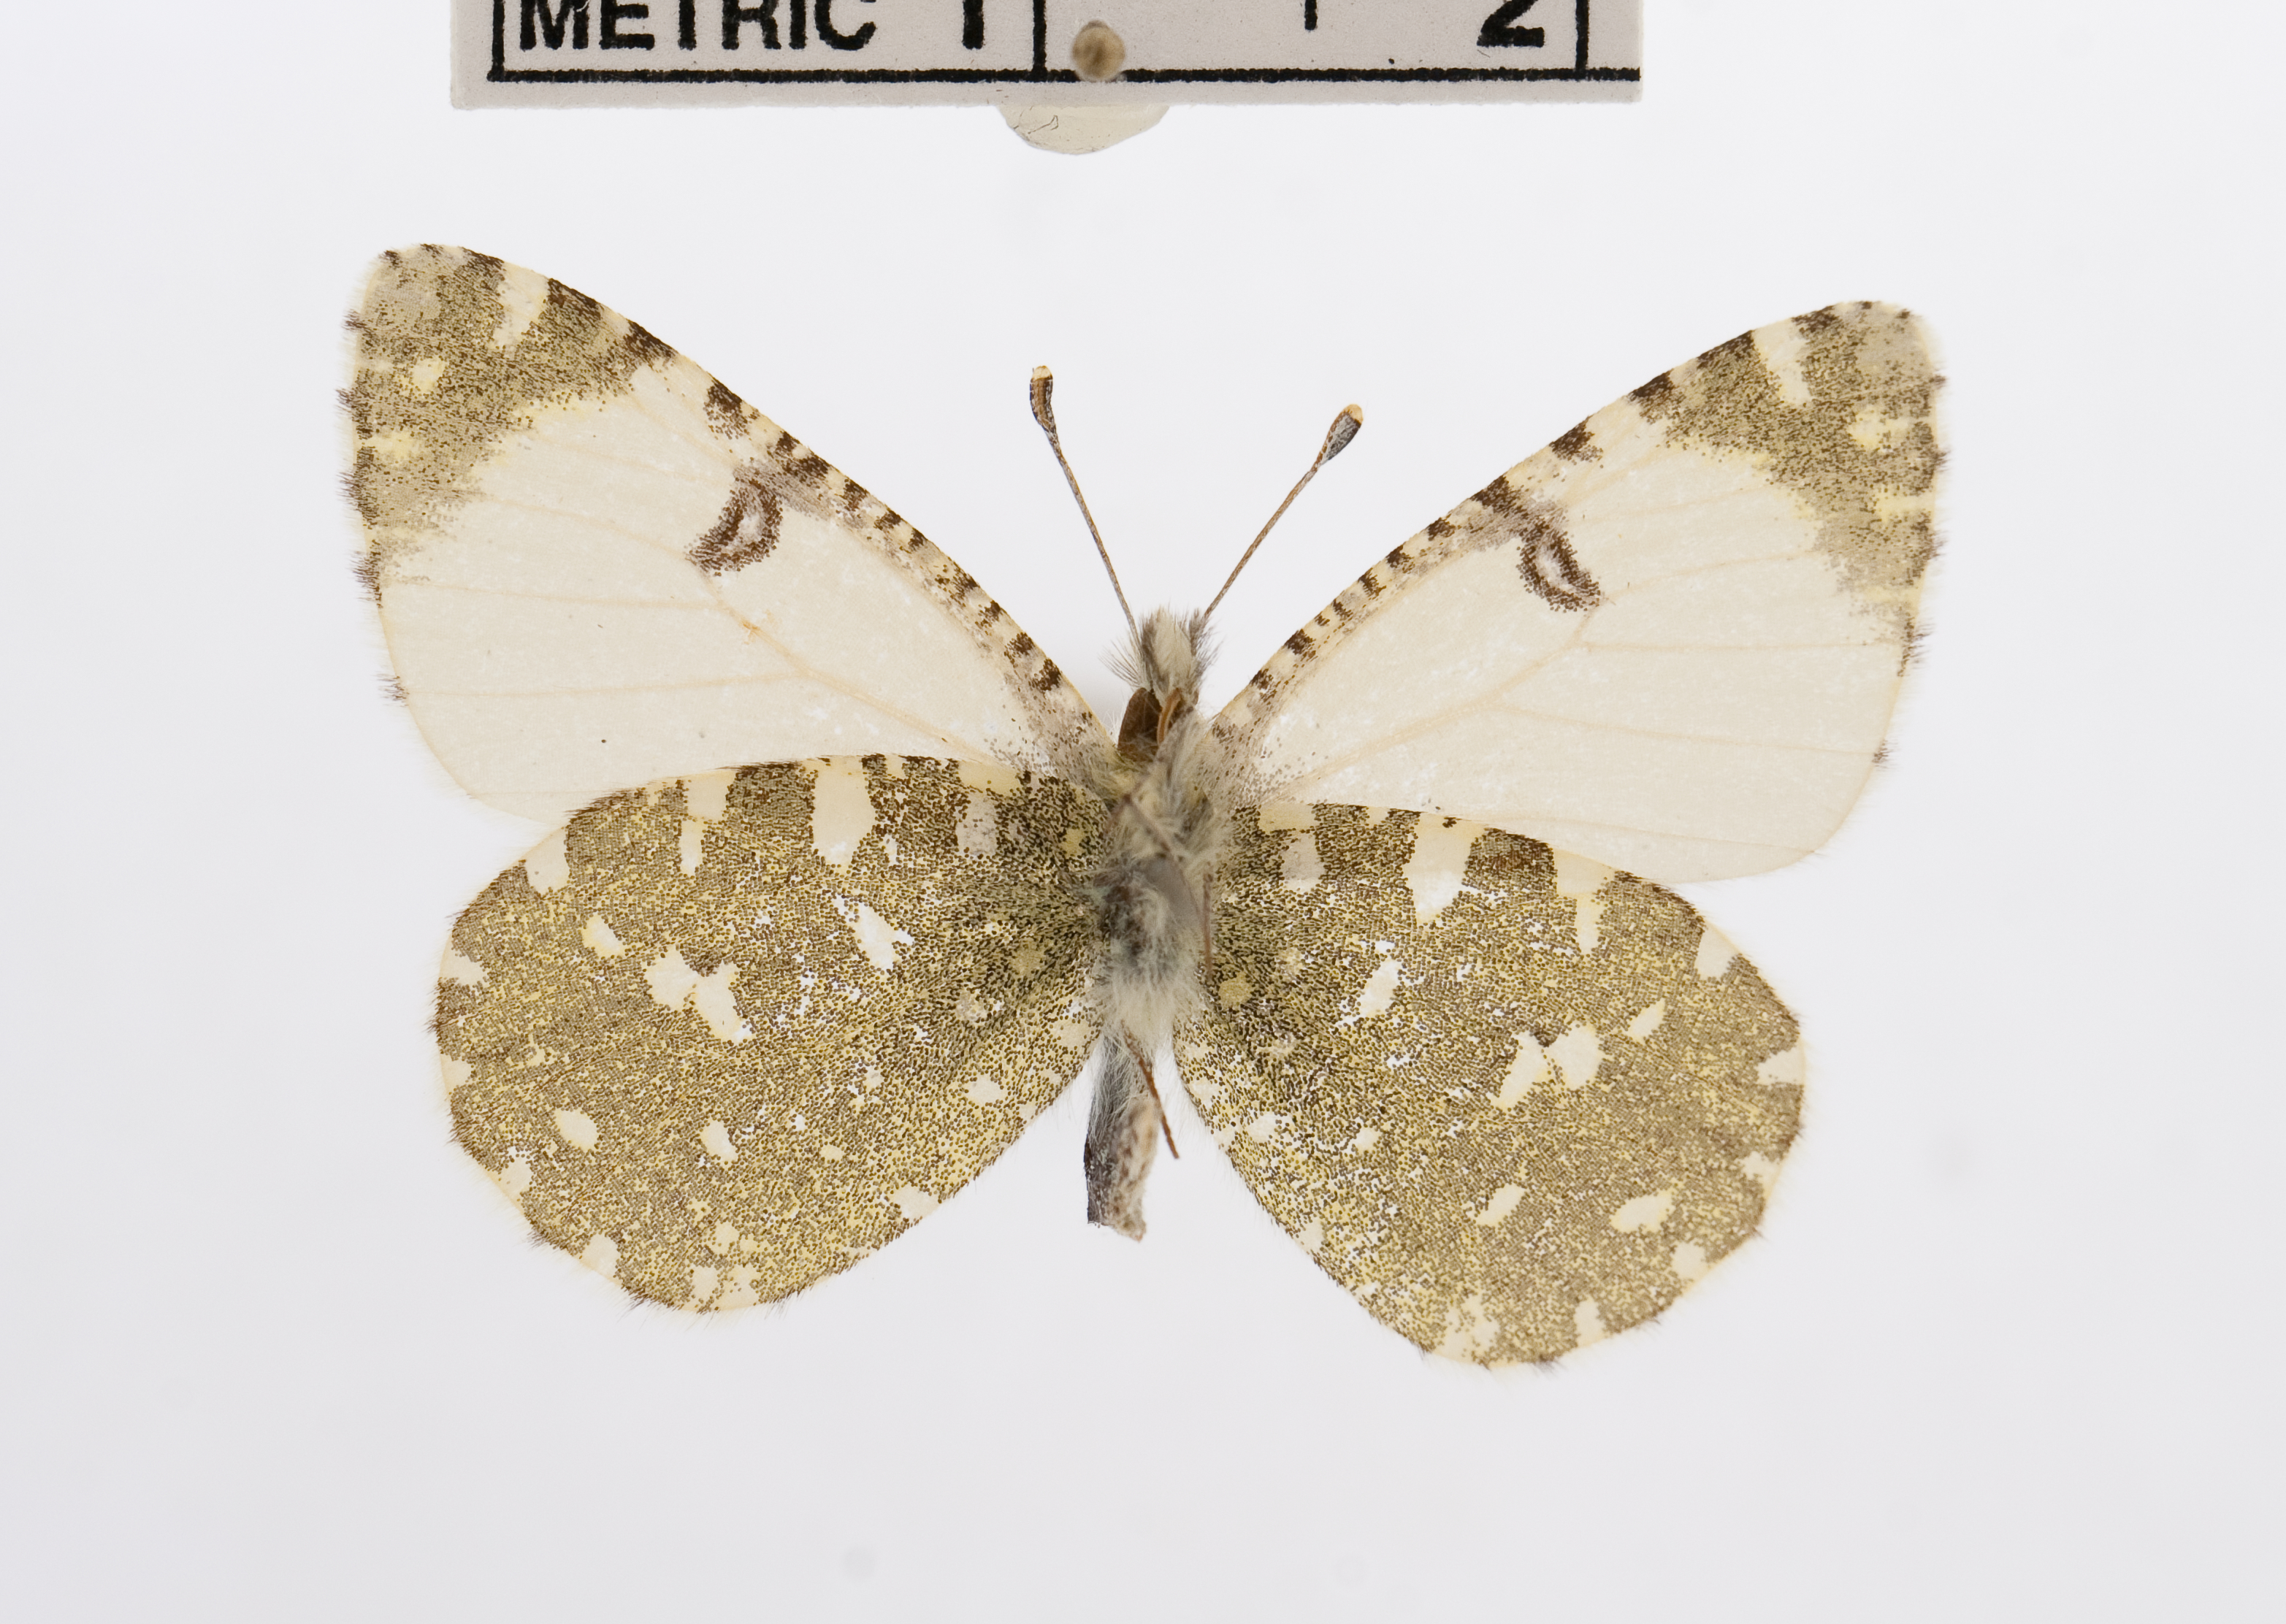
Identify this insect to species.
Euchloe tagis
